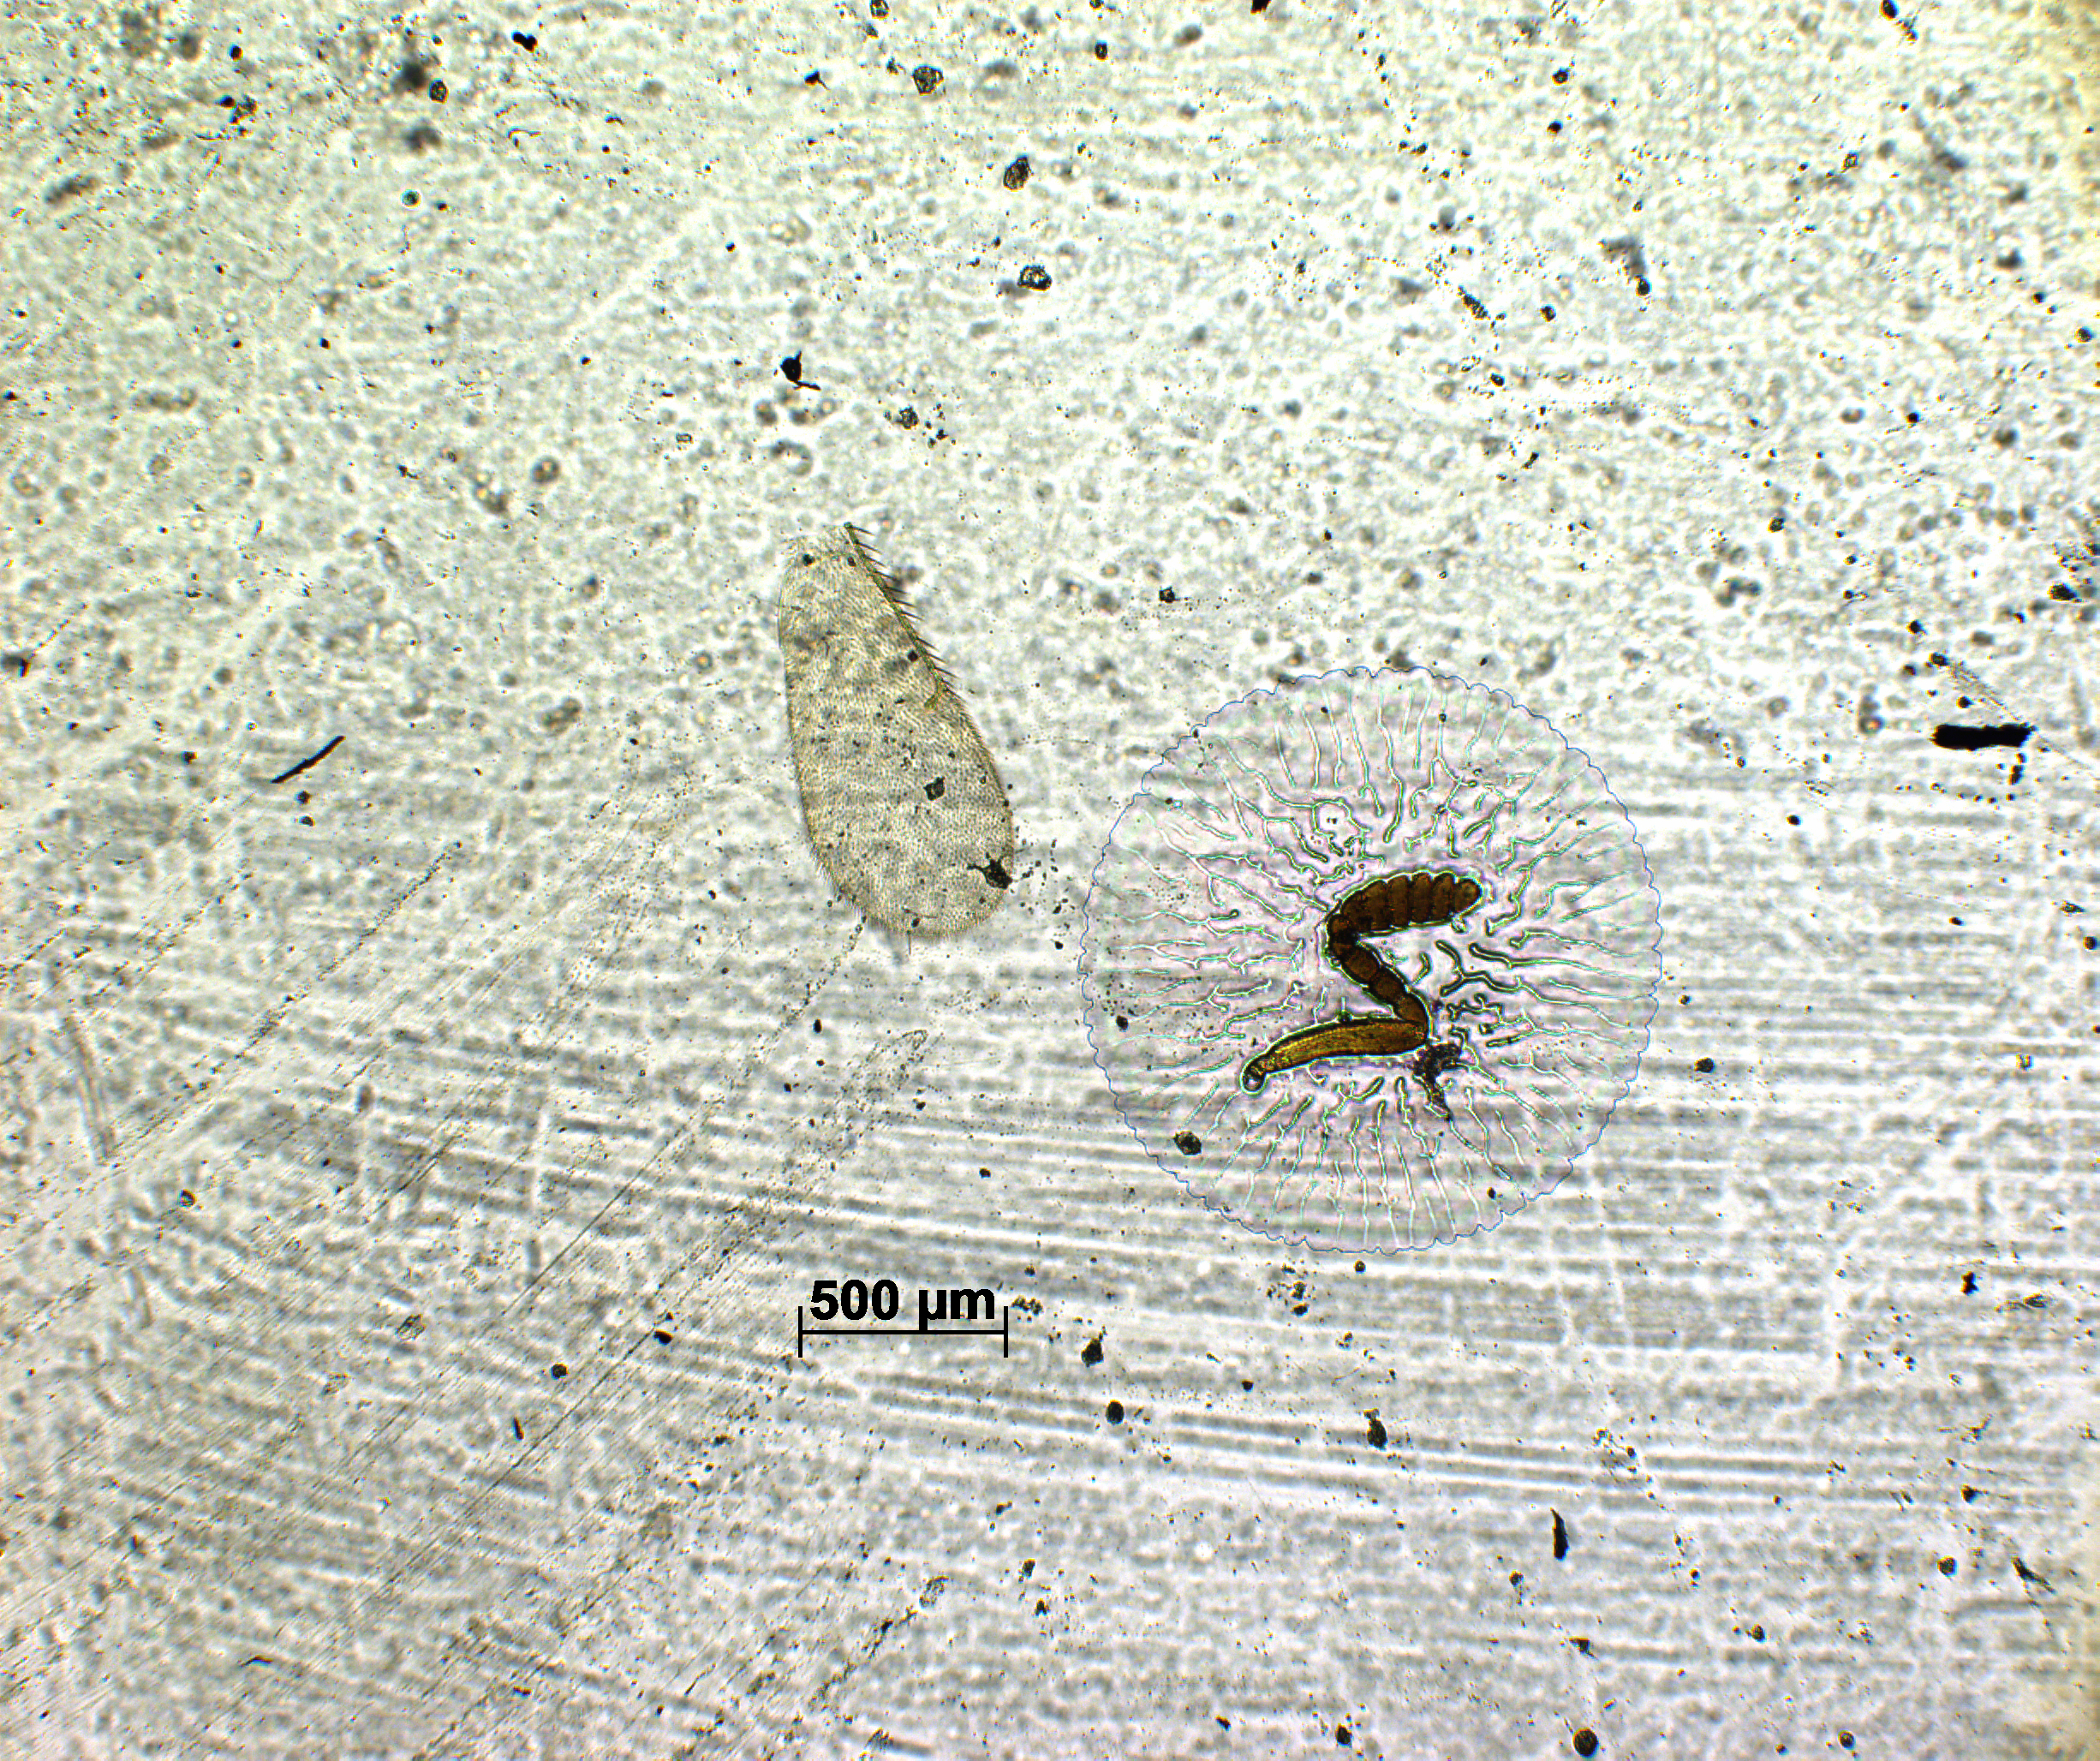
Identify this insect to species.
Trimorus anamalaianus
